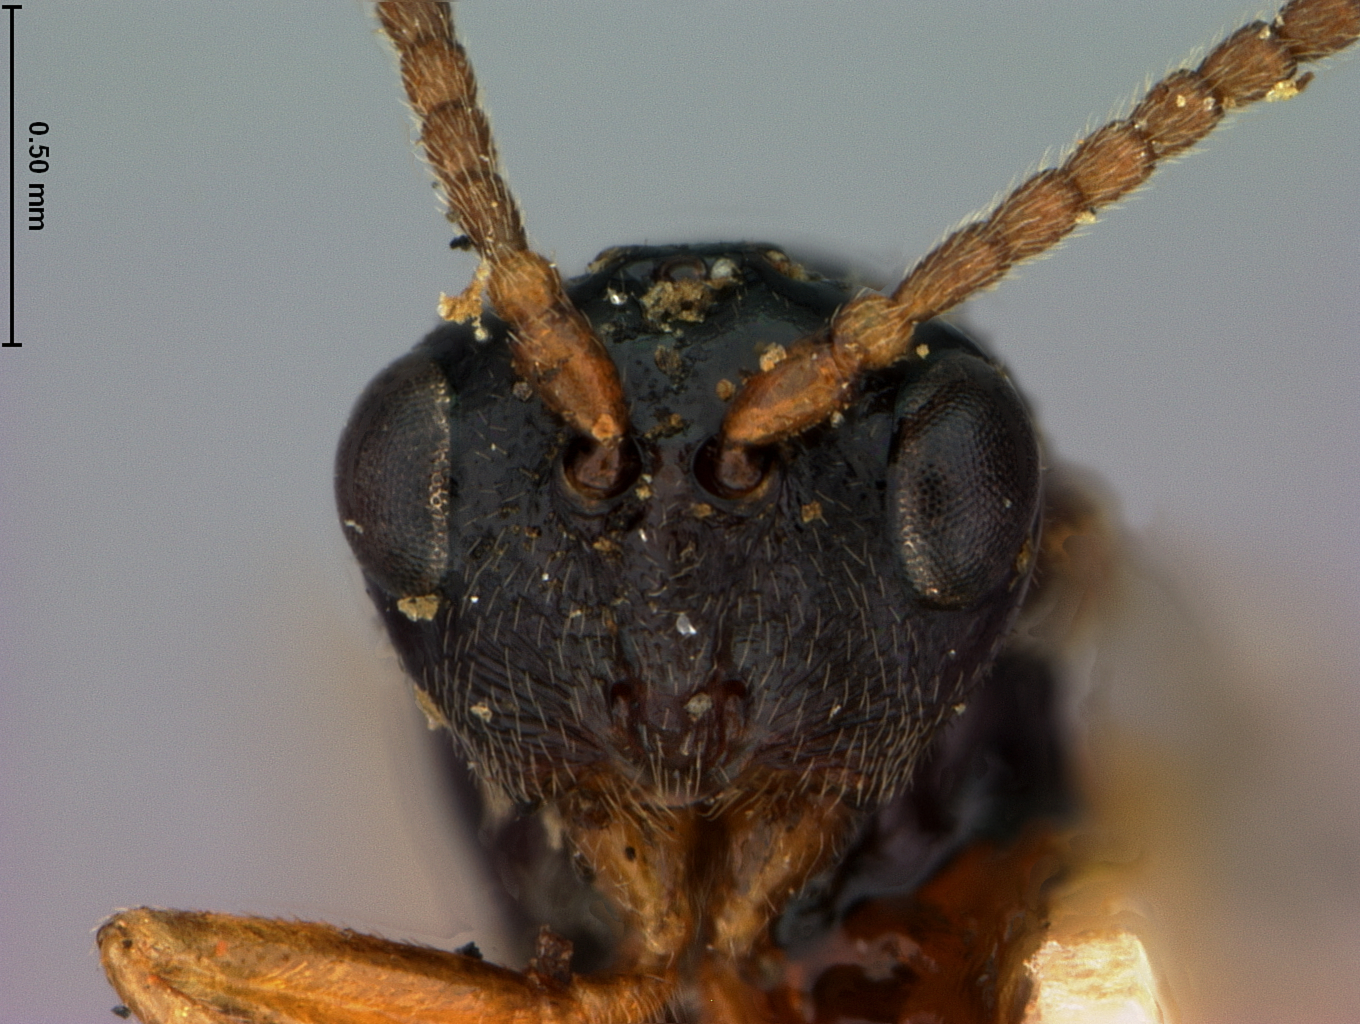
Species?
Diastrophus smilacis
